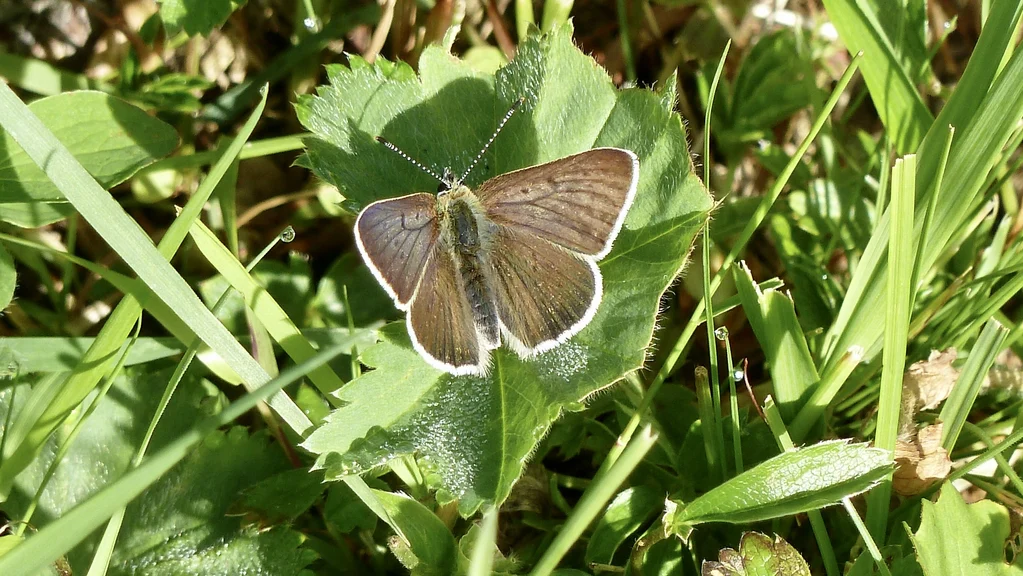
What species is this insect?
Lycaena tityrus (also Loweia tityrus)
